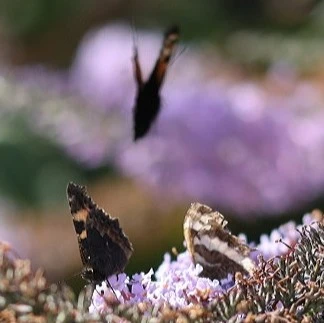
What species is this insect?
Aglais urticae
